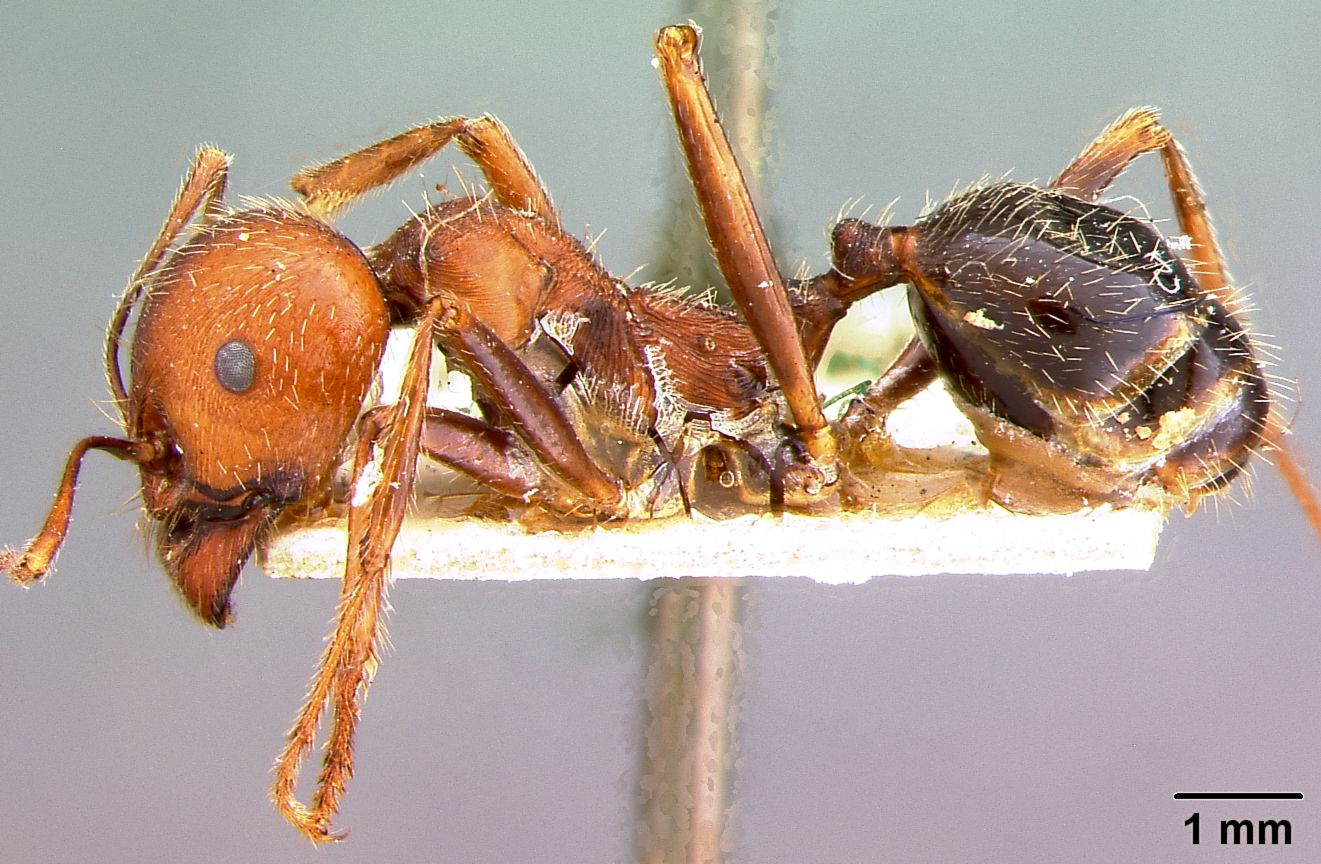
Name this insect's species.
Messor oertzeni
